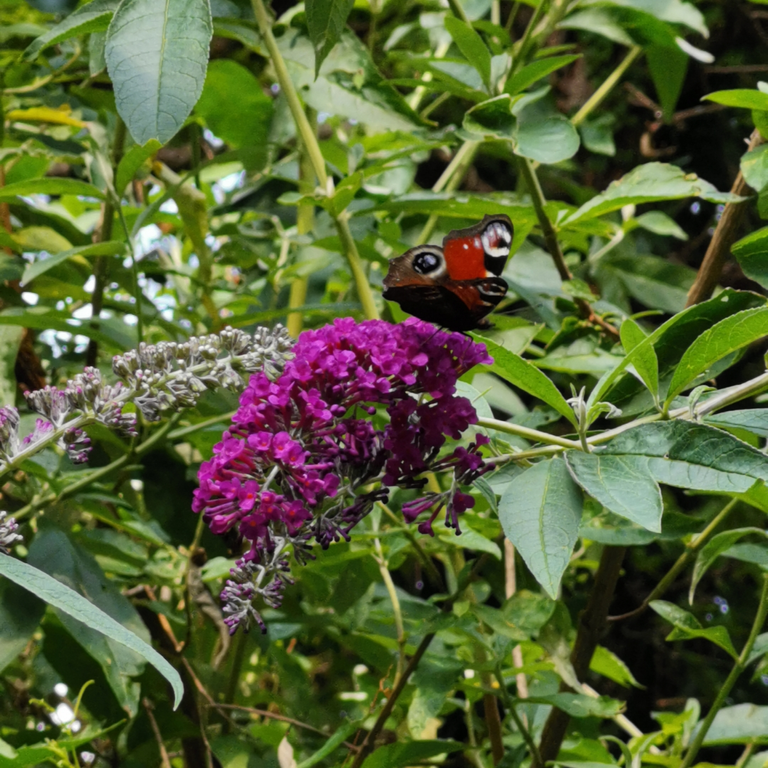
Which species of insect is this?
Aglais io
